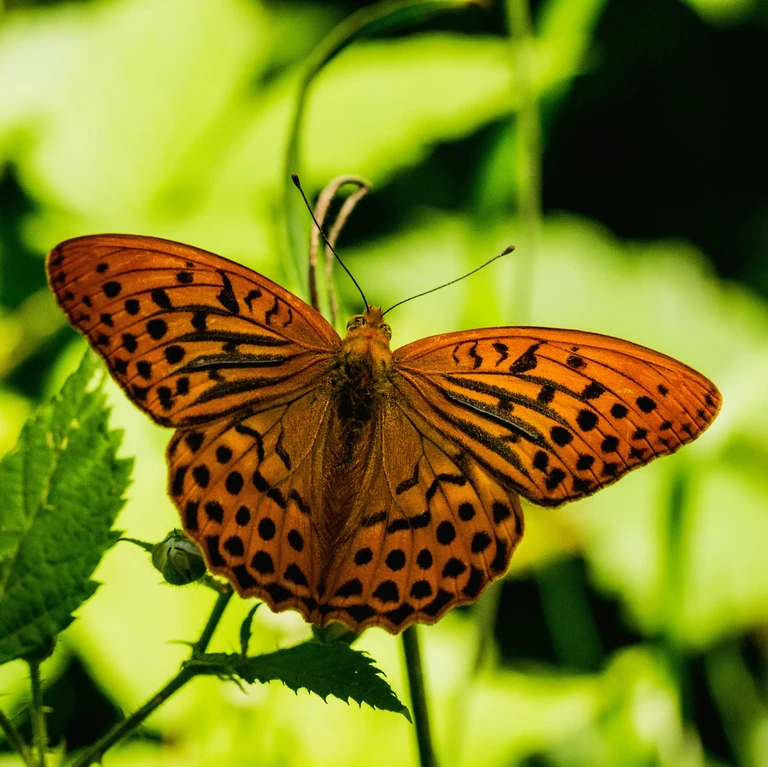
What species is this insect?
Argynnis paphia
